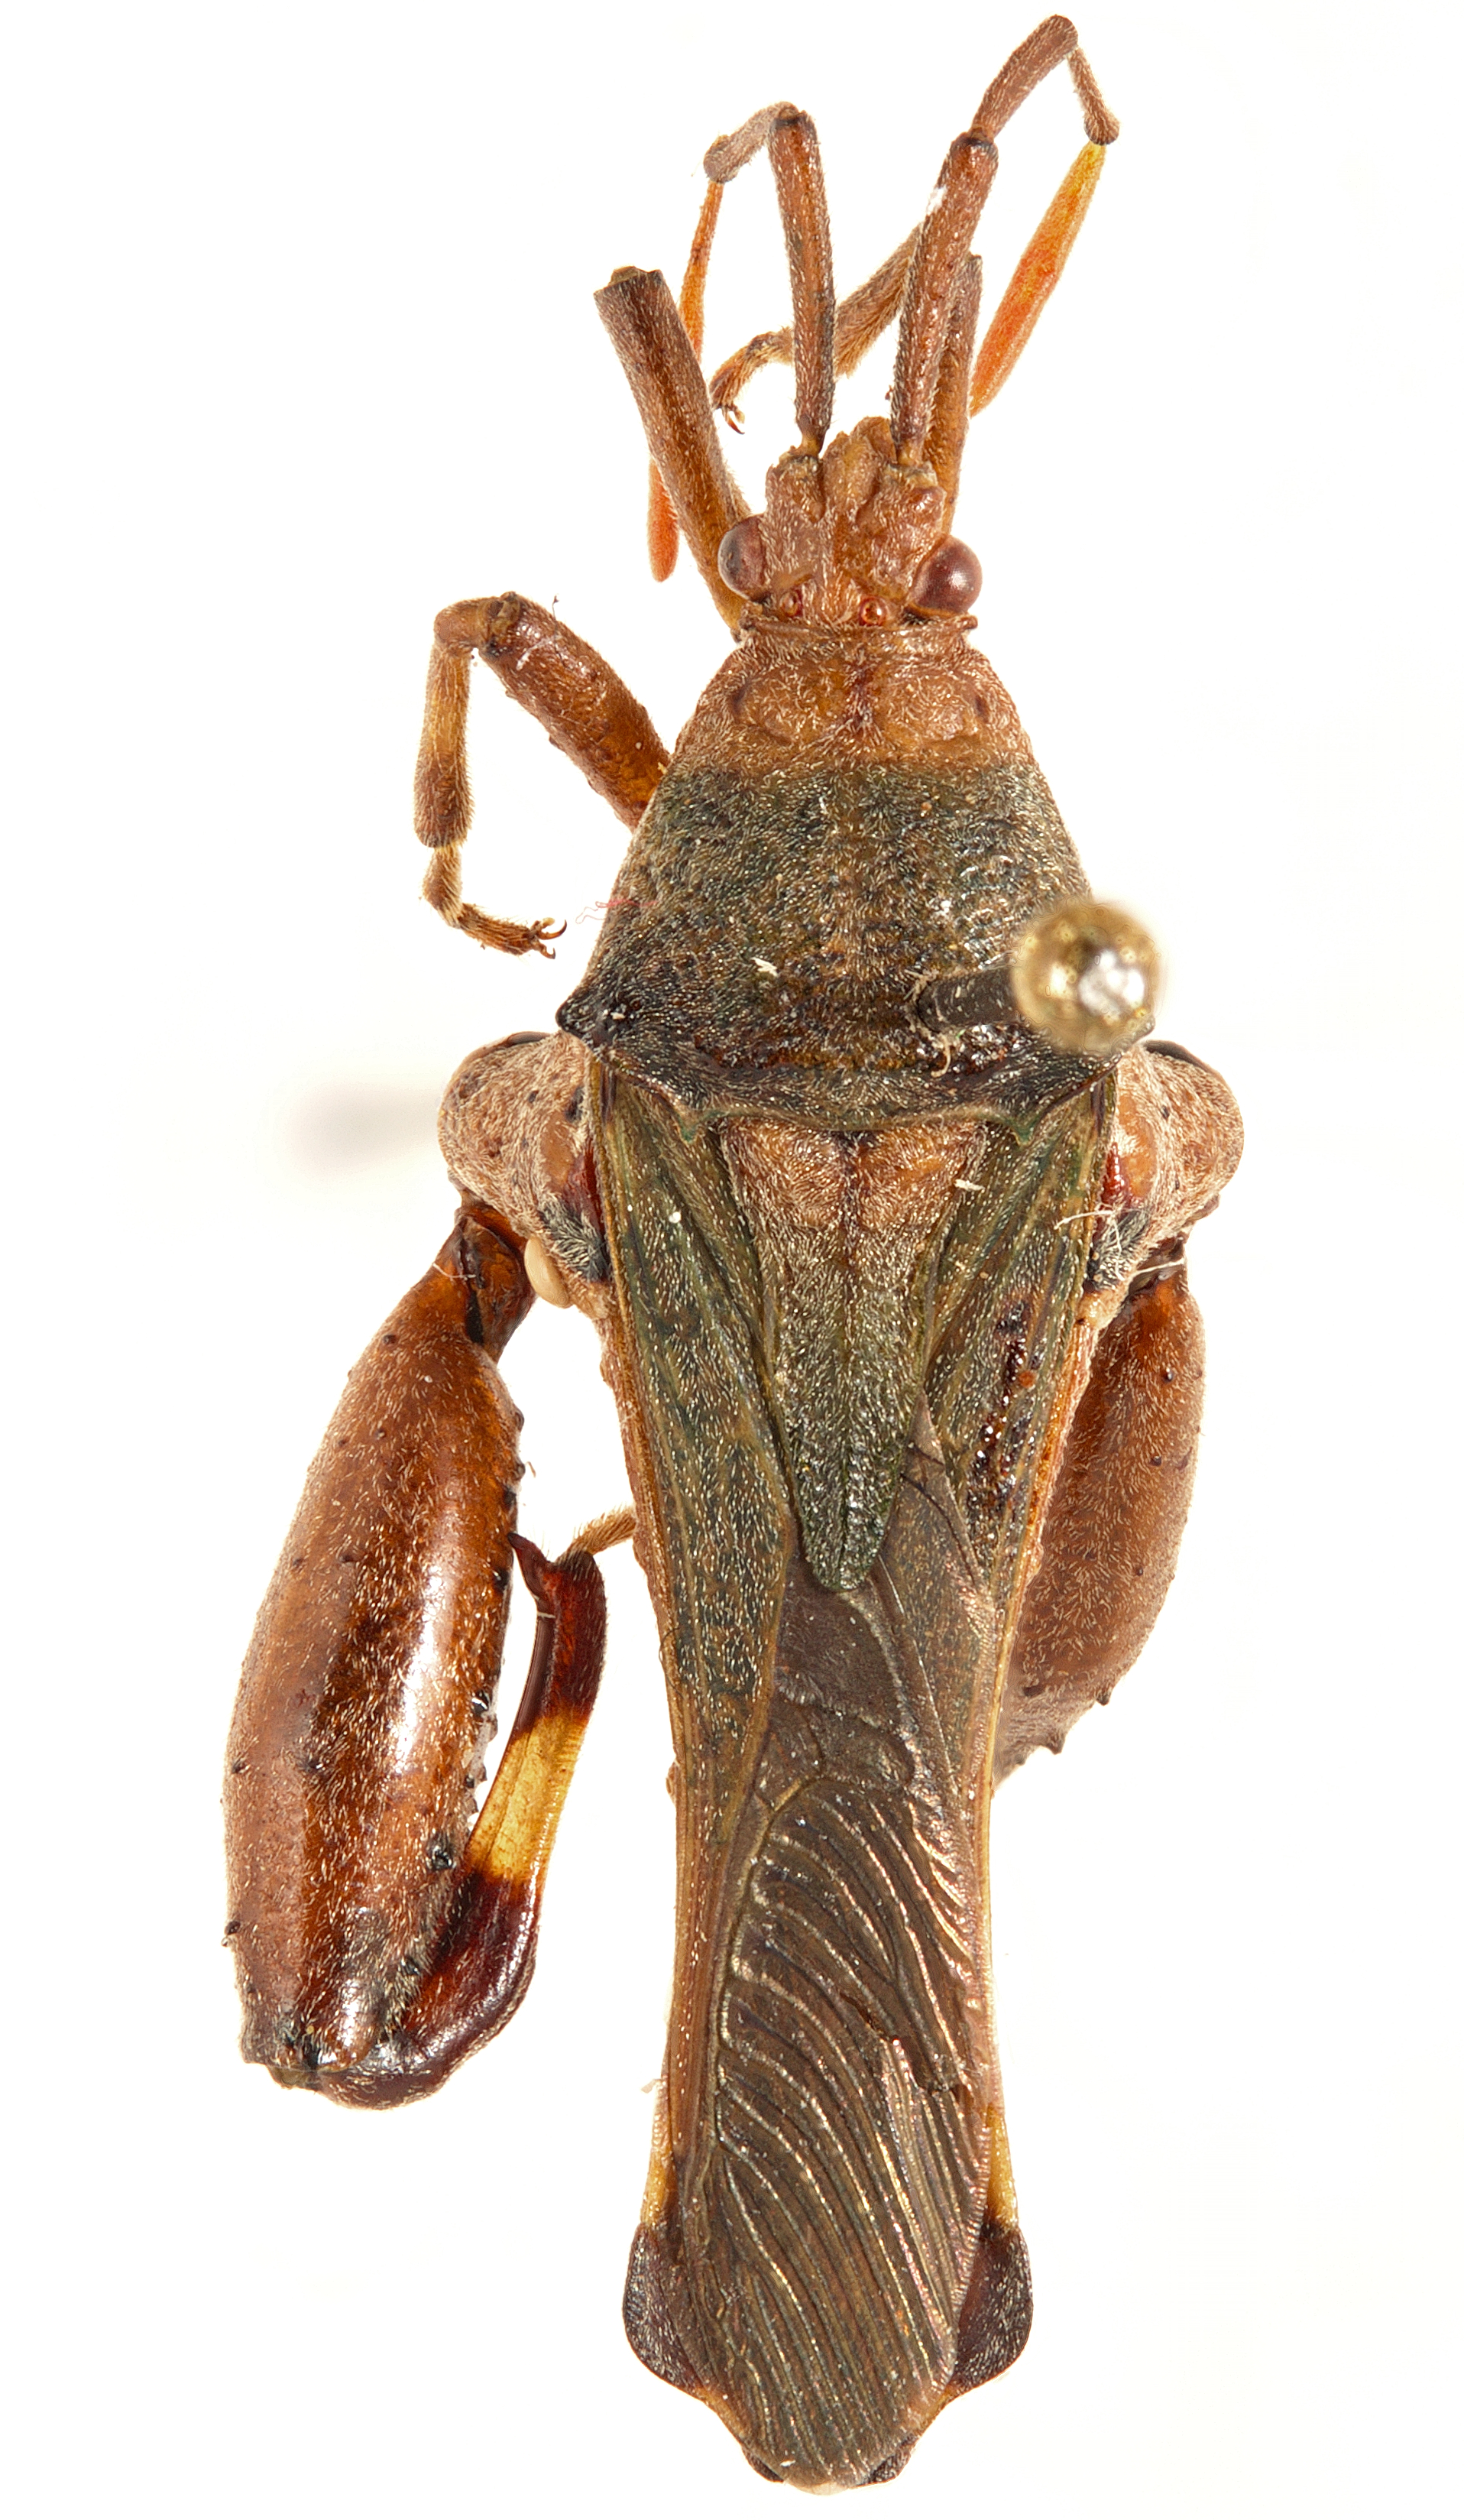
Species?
Salamancaniella alternata
